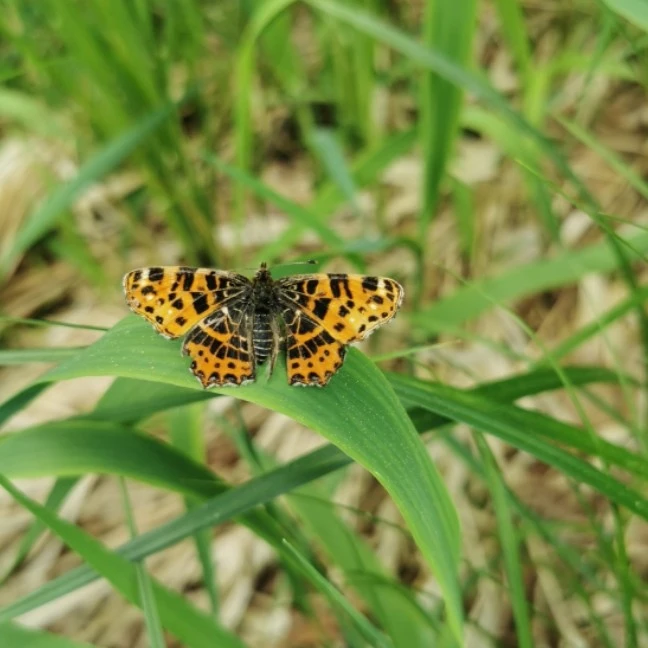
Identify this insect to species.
Araschnia levana
